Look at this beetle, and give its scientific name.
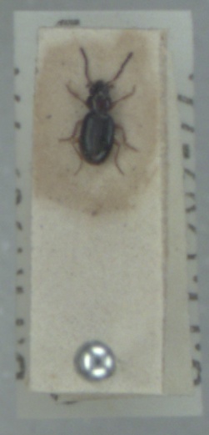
Bembidion gilvipes
